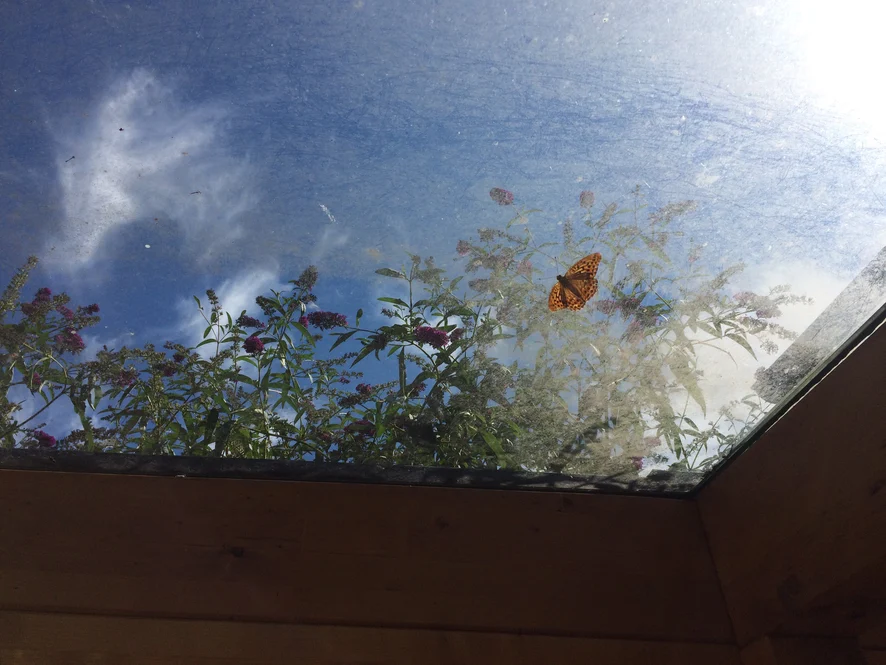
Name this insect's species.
Argynnis paphia
